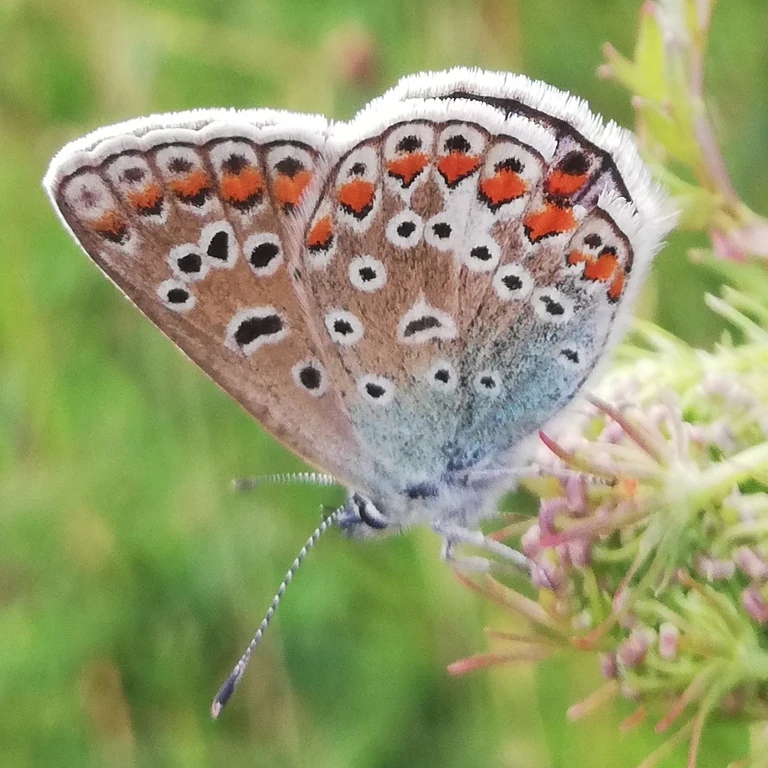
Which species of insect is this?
Polyommatus icarus
